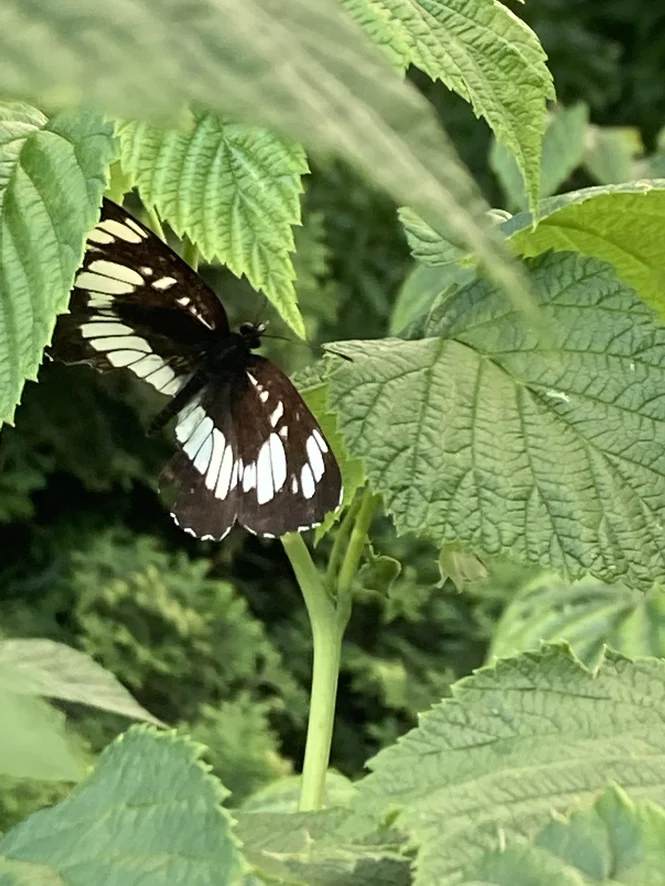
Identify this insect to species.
Neptis rivularis
